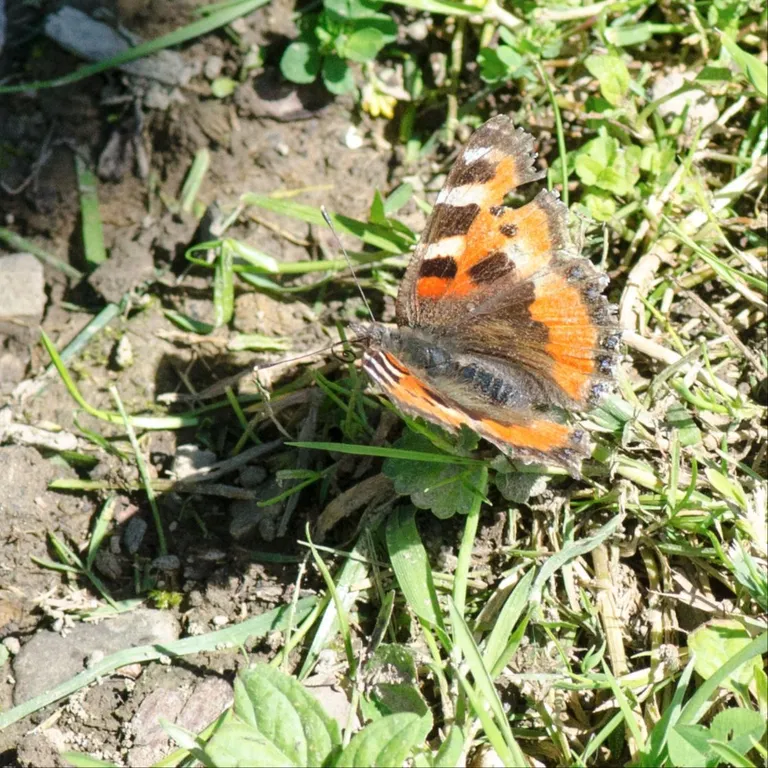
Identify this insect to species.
Aglais urticae
